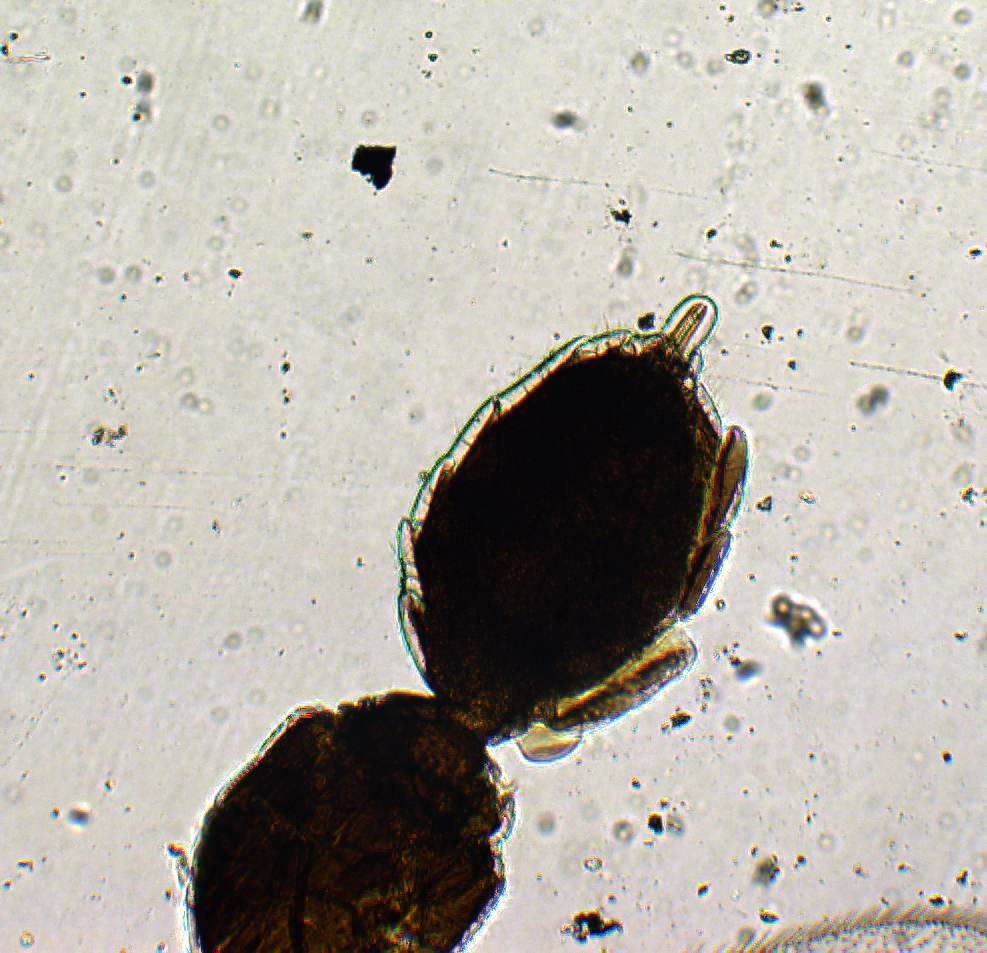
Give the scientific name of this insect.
Tetrastichus quadriseta
